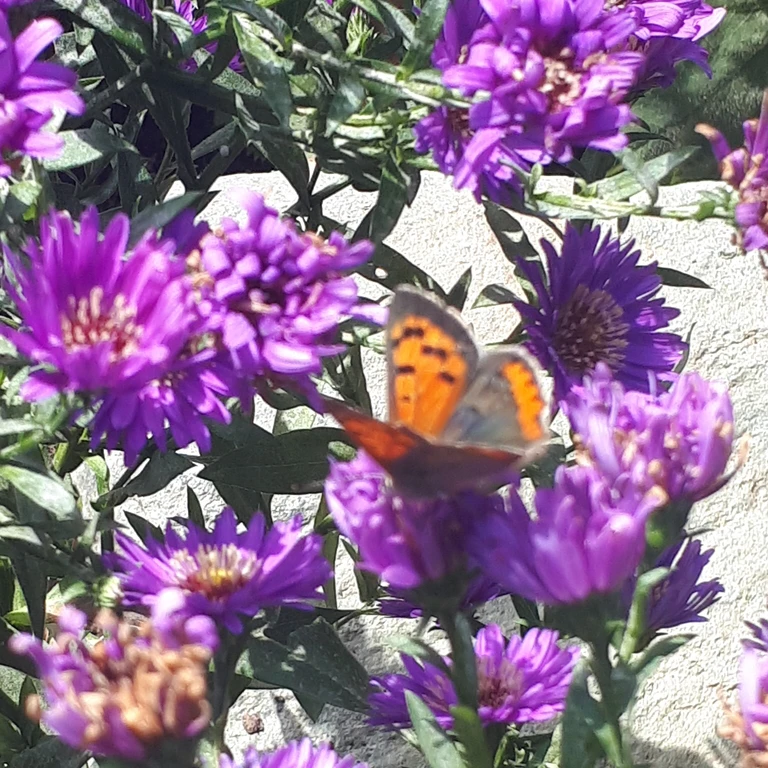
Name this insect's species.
Lycaena phlaeas
